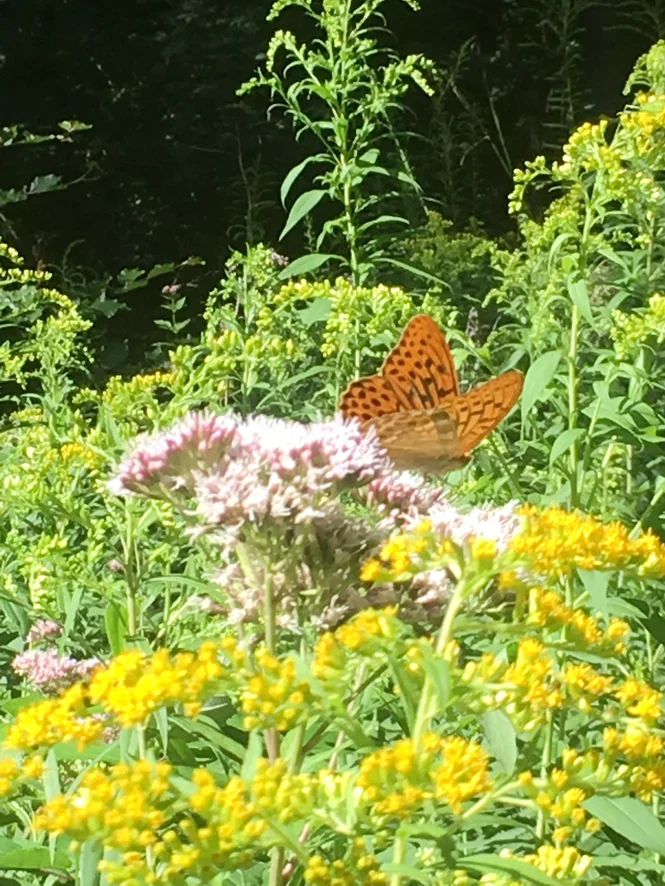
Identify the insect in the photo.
Argynnis paphia
